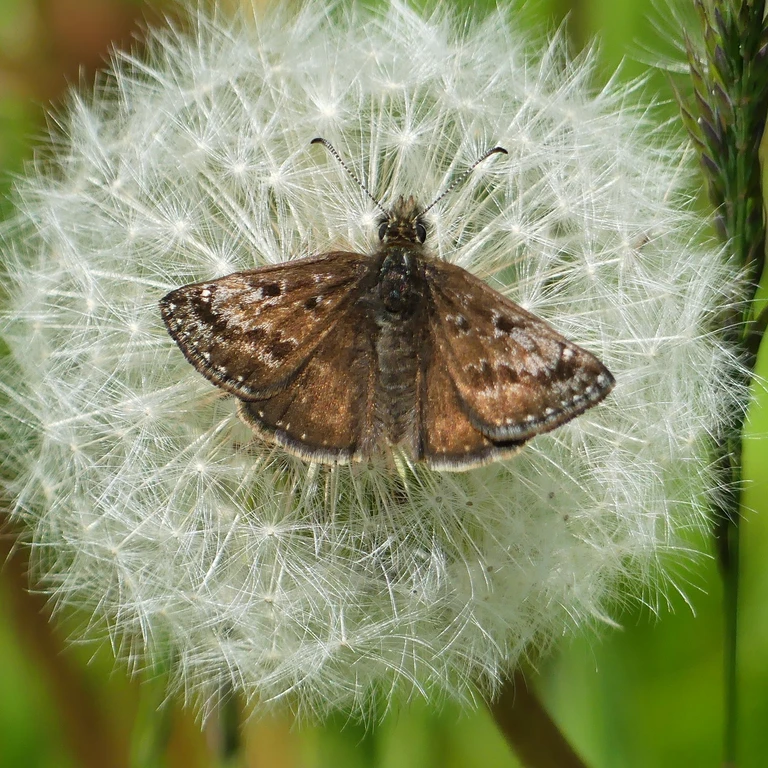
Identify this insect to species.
Erynnis tages
